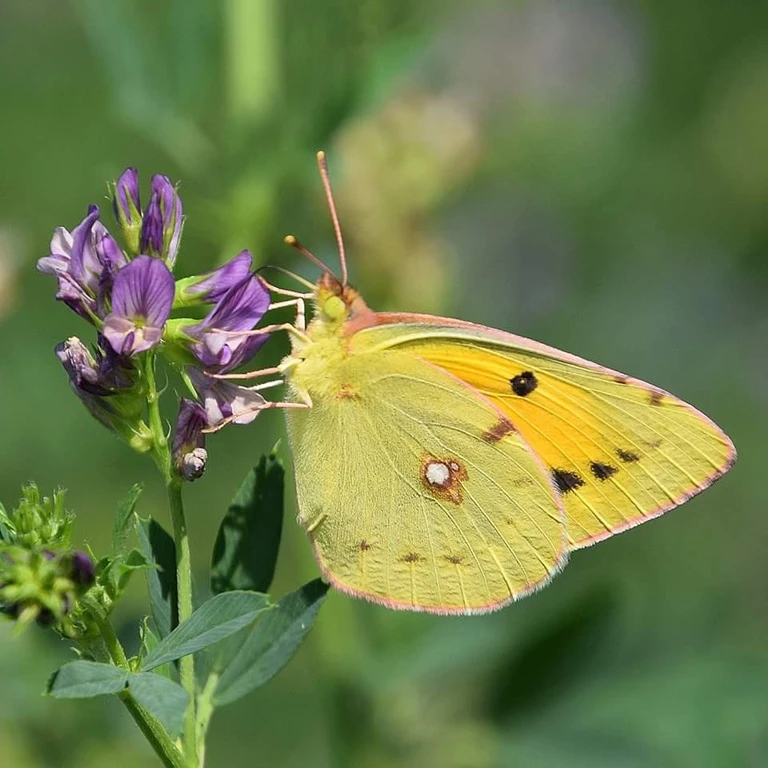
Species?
Colias croceus
